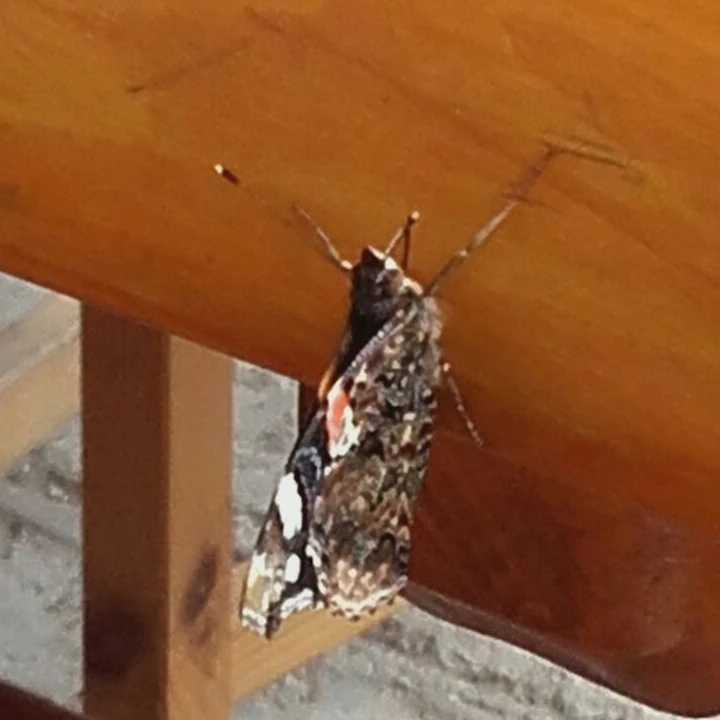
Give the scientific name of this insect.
Vanessa atalanta
